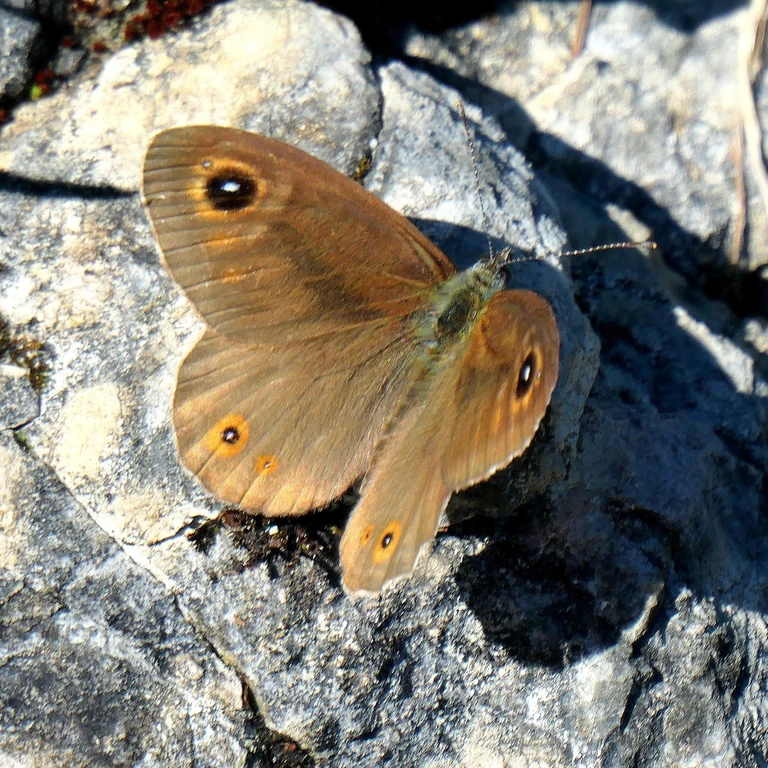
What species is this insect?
Lasiommata maera (also Pararge maera)
